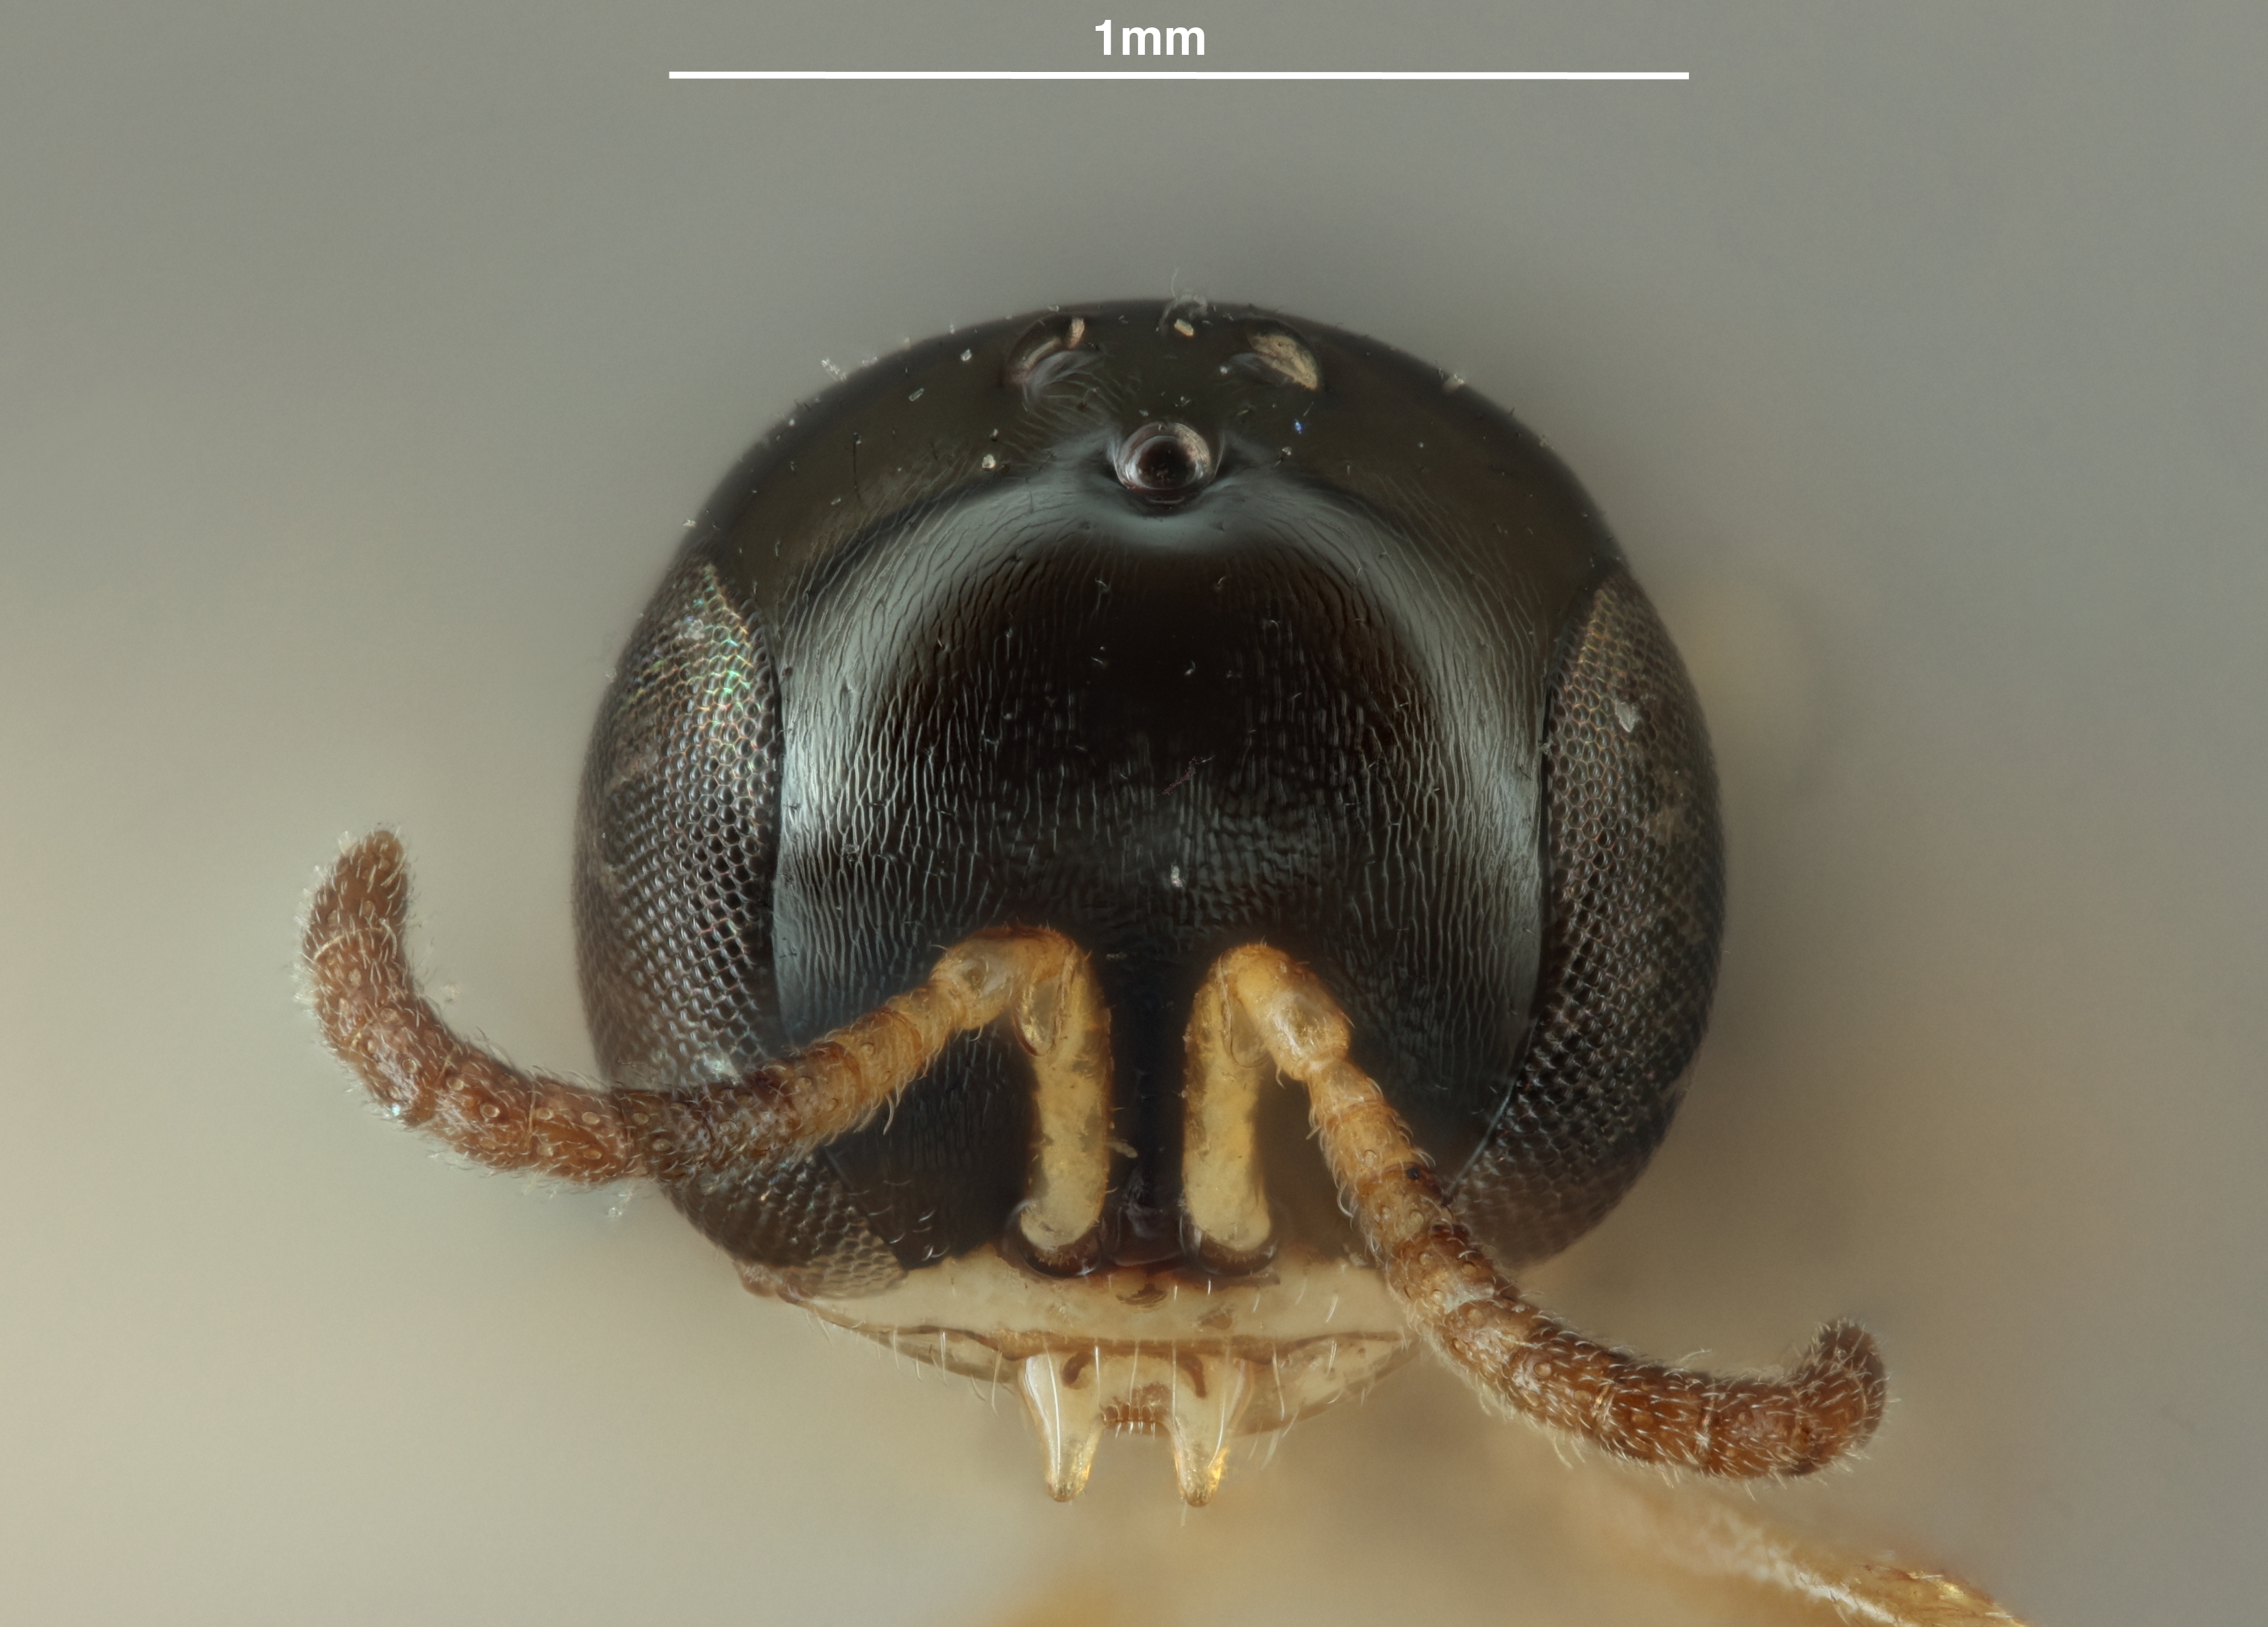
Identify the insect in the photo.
Ammoplanus xila
